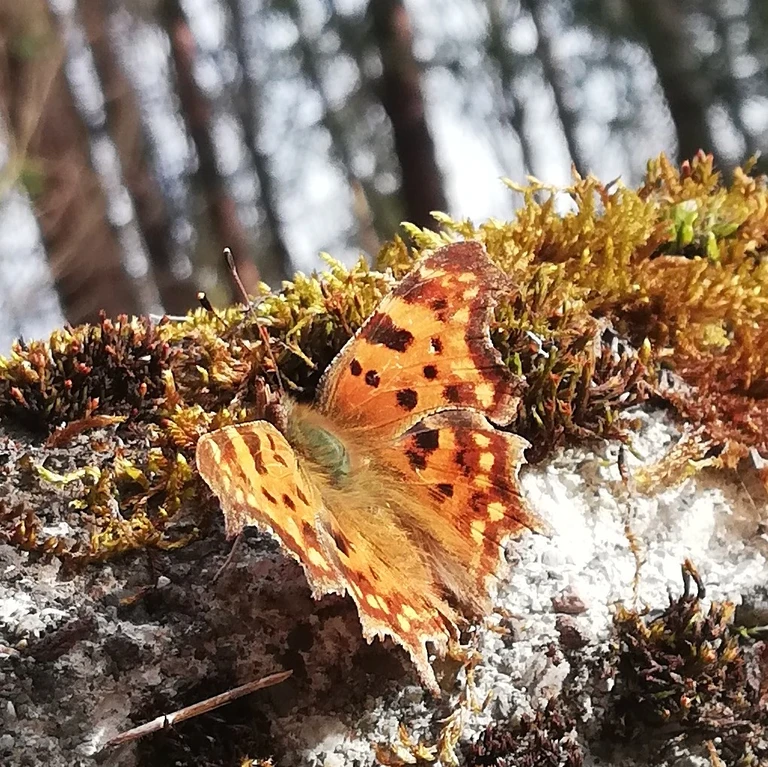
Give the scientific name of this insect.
Polygonia c-album
